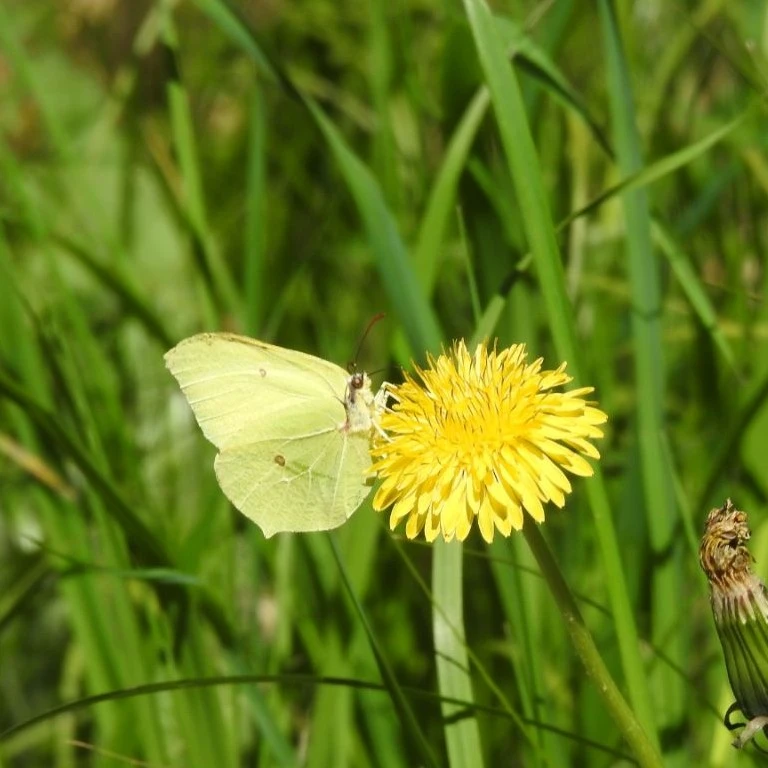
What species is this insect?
Gonepteryx rhamni
